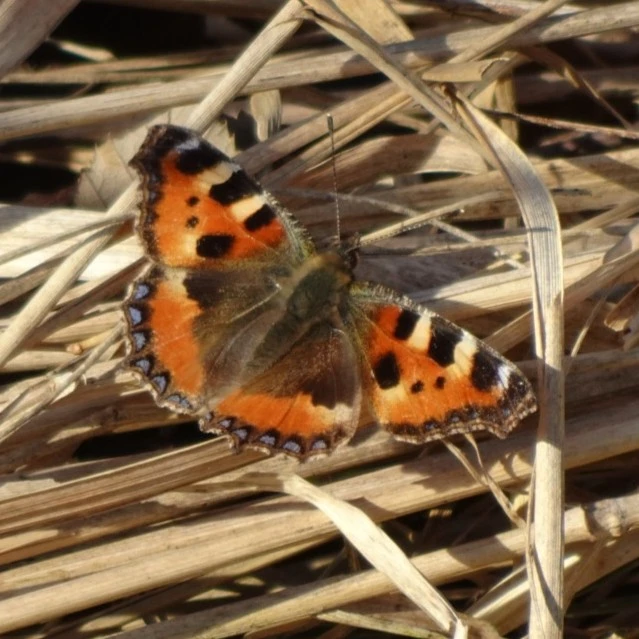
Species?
Aglais urticae
